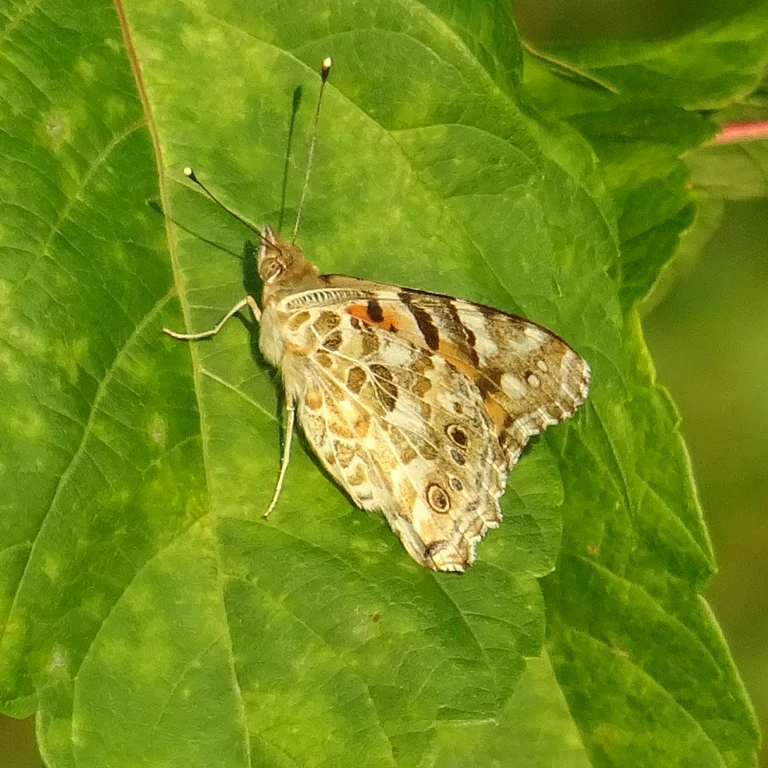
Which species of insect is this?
Vanessa cardui
